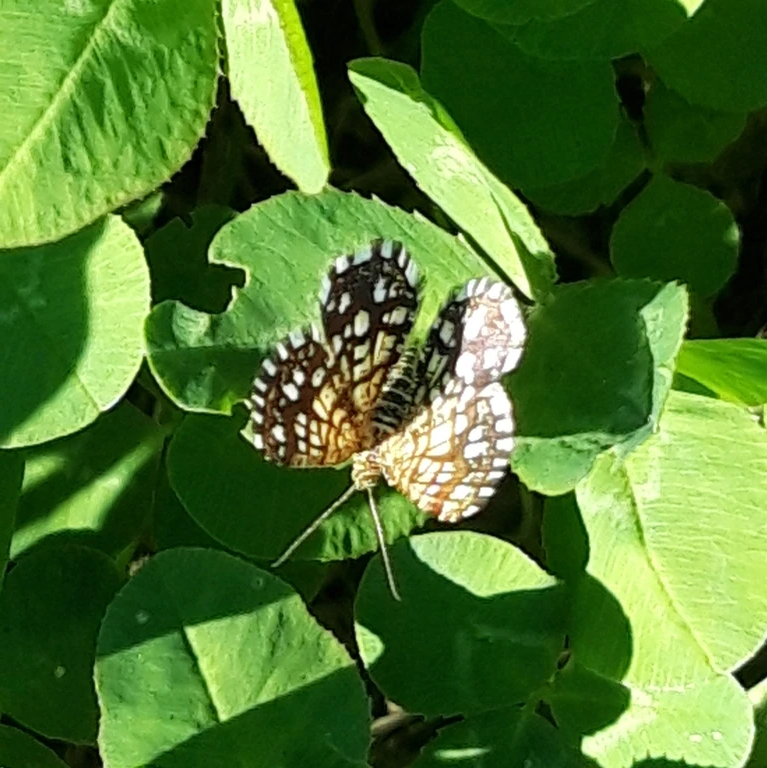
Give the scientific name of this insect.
Chiasmia clathrata
